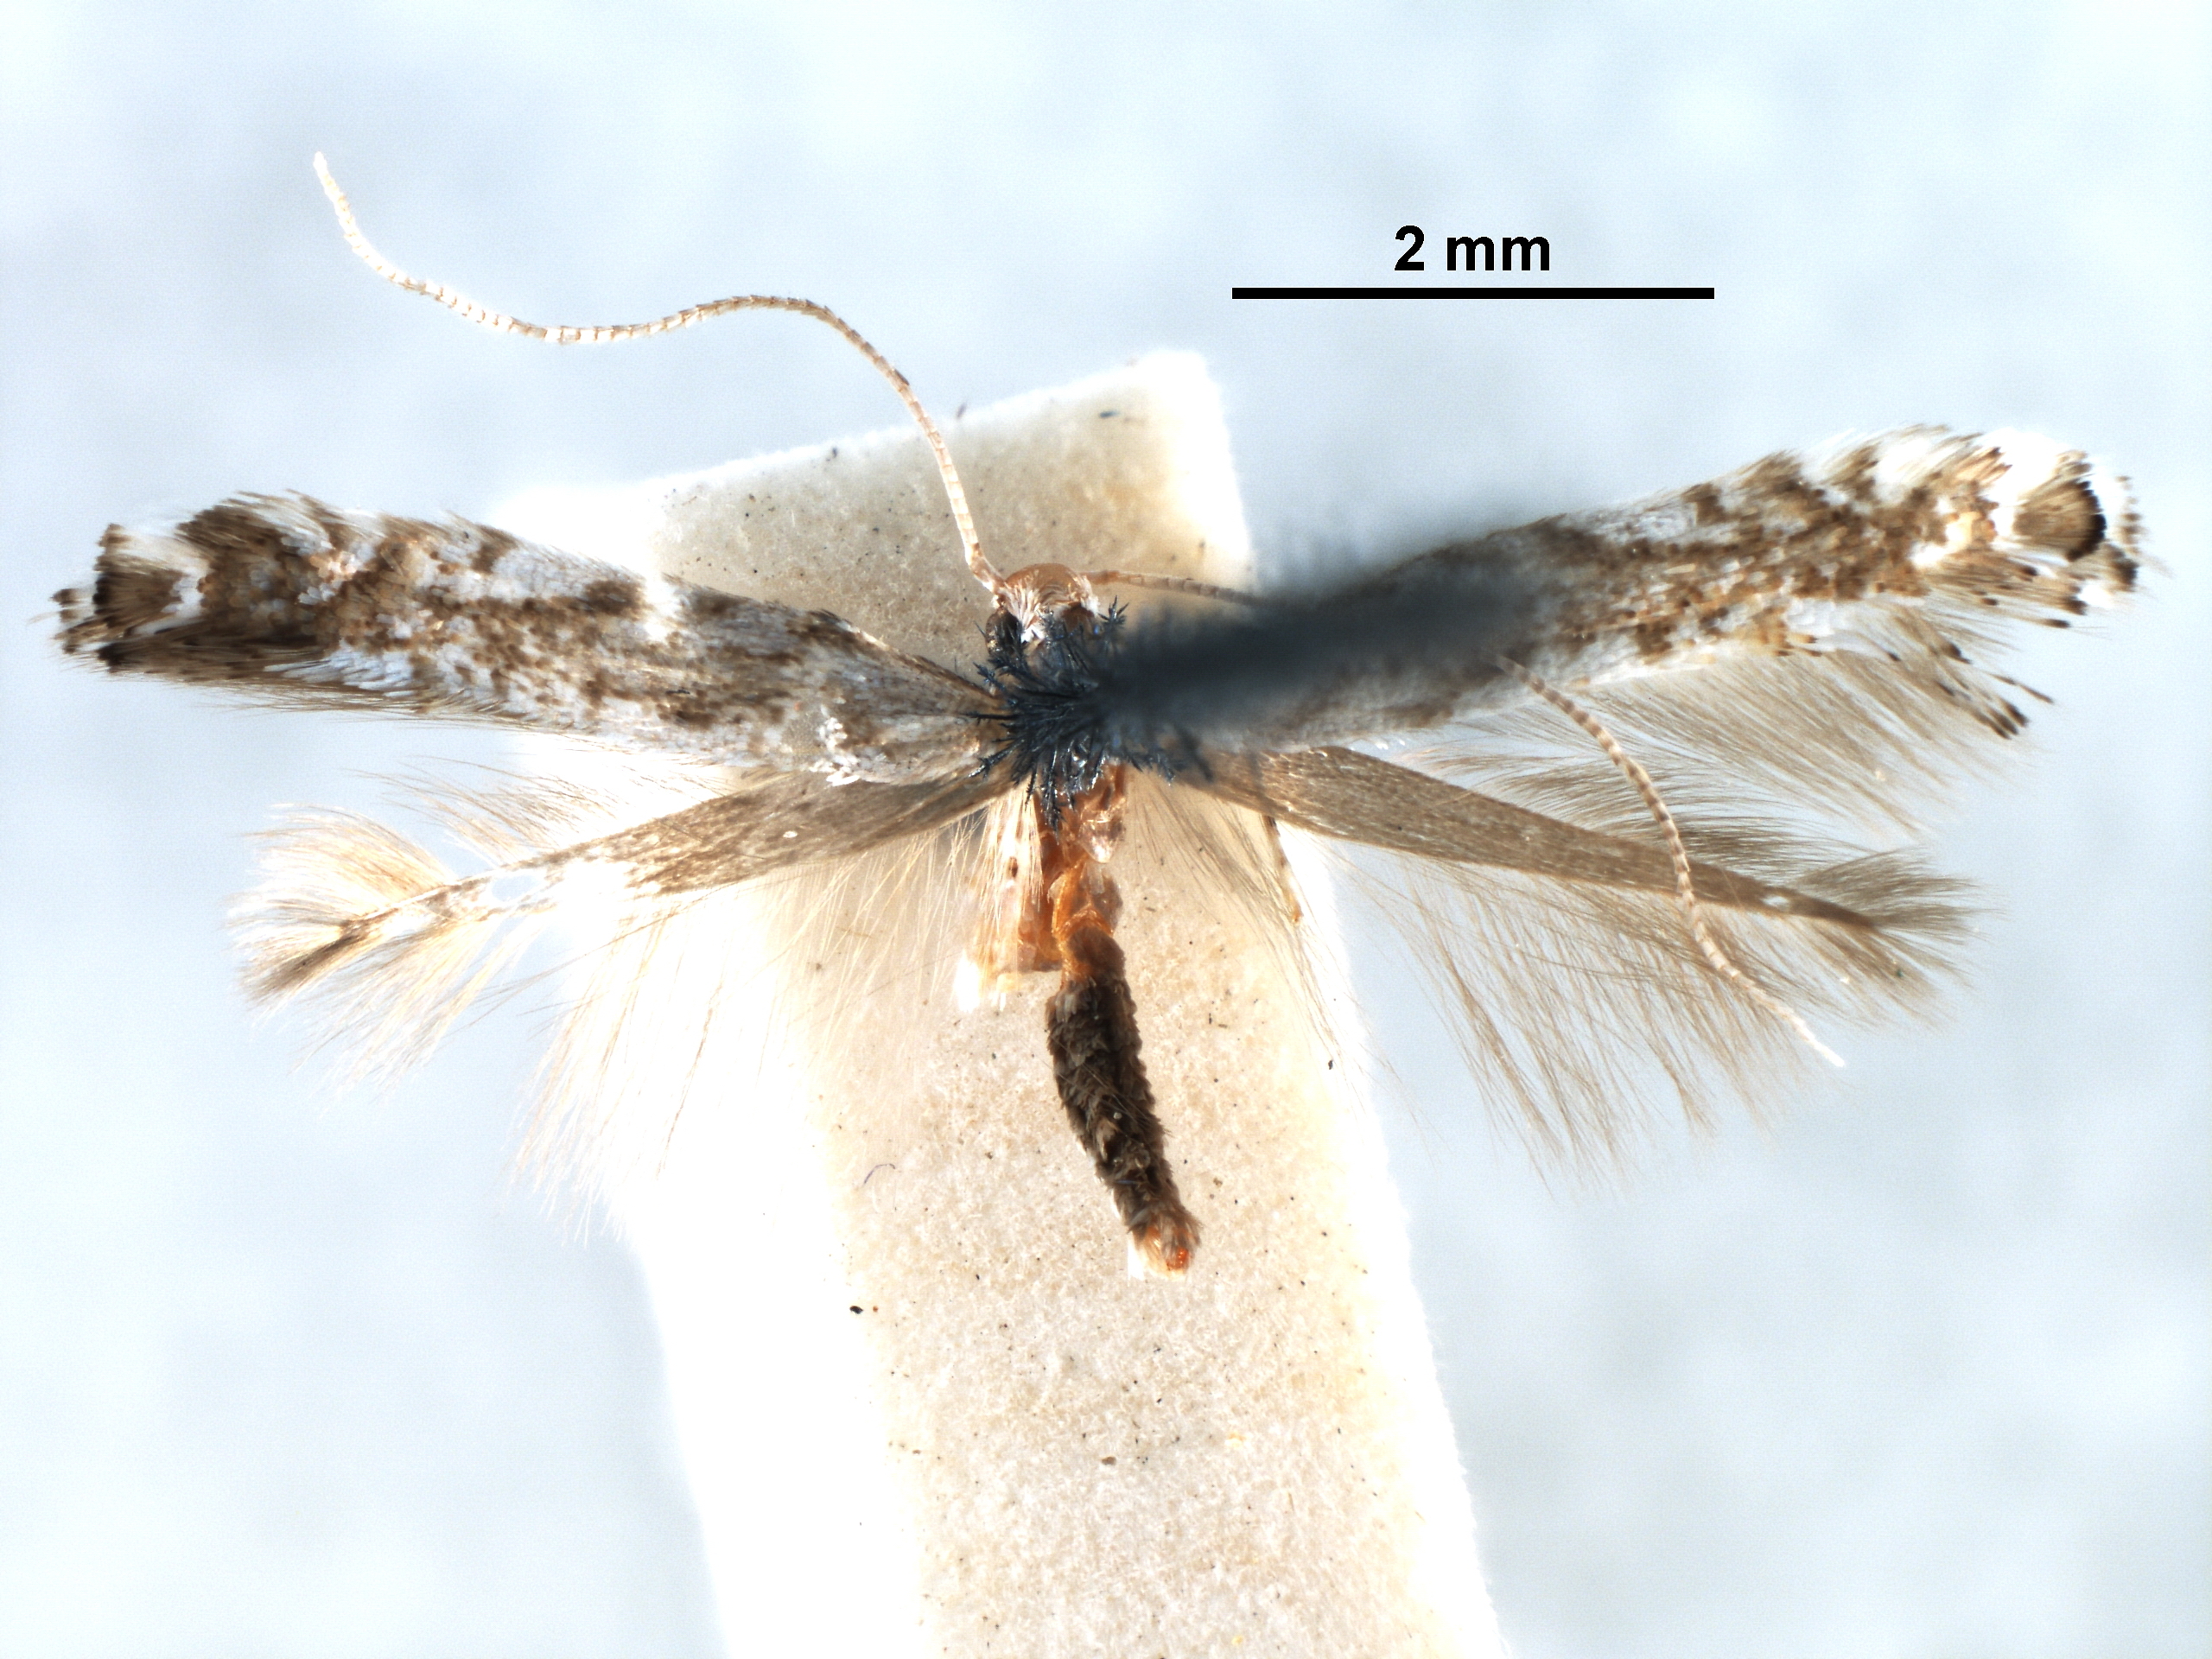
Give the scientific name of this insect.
Acrocercops aellomacha
